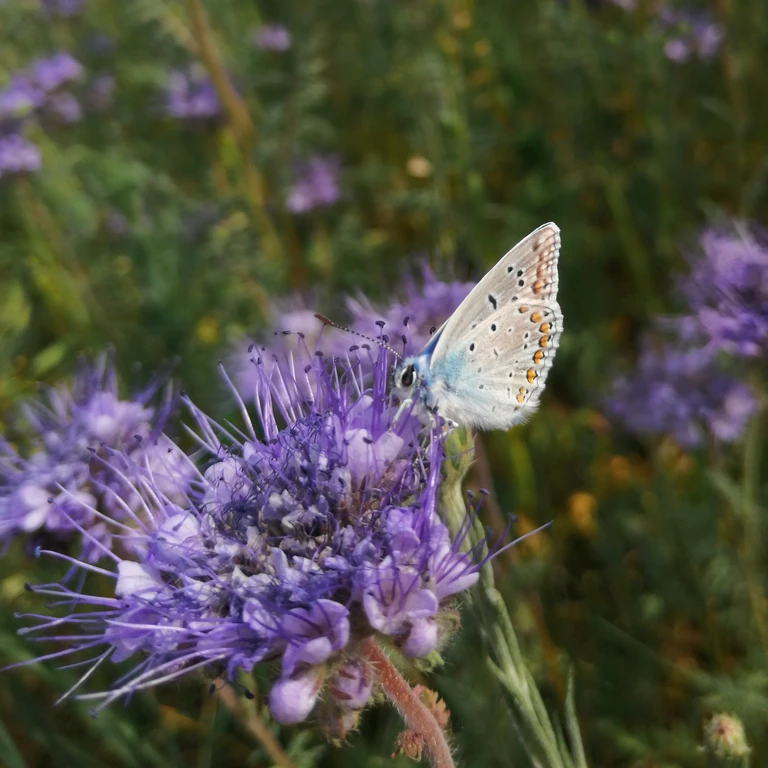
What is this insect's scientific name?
Polyommatus icarus
